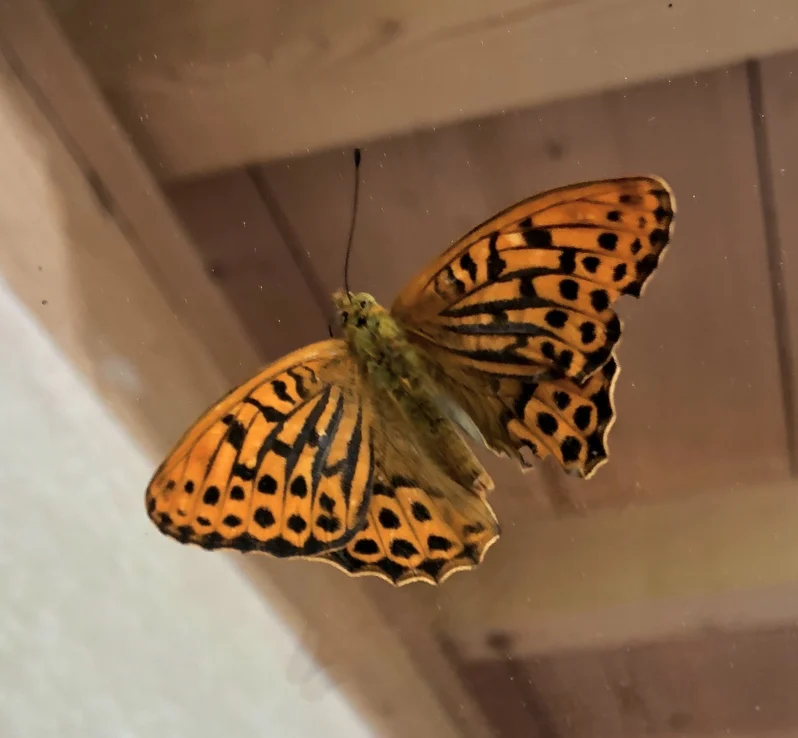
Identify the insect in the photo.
Argynnis paphia
